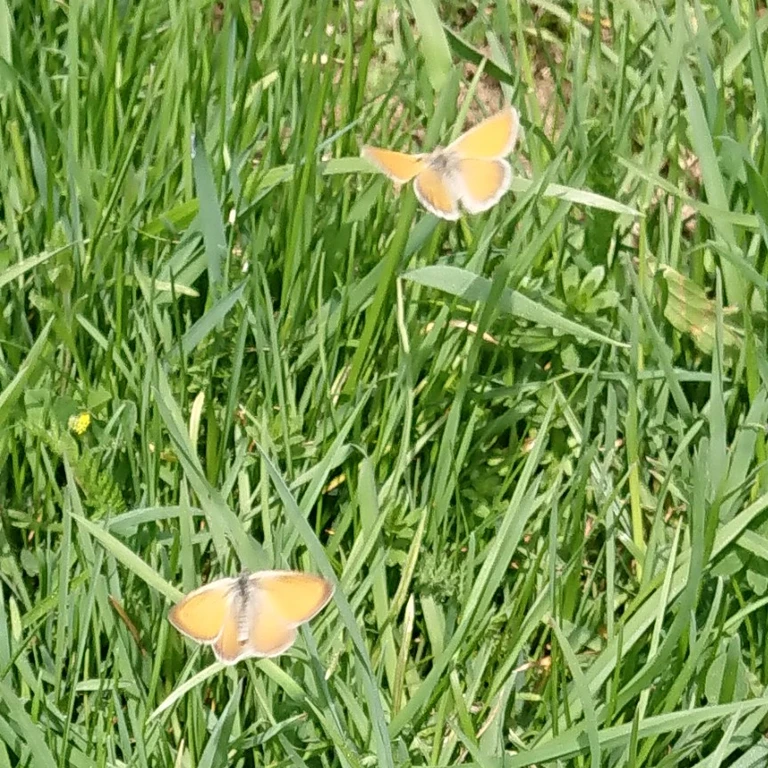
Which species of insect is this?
Coenonympha pamphilus
